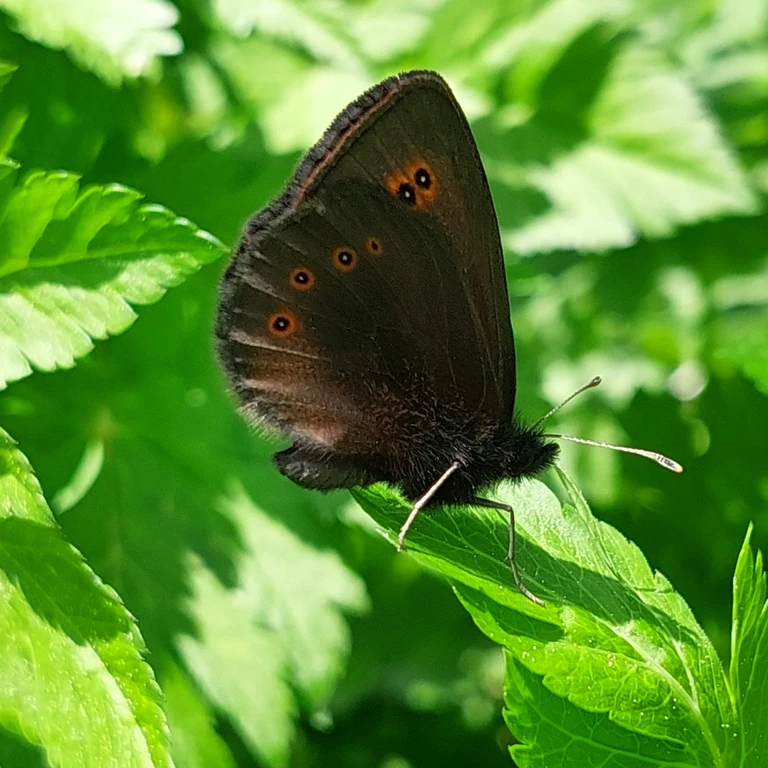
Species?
Erebia medusa
